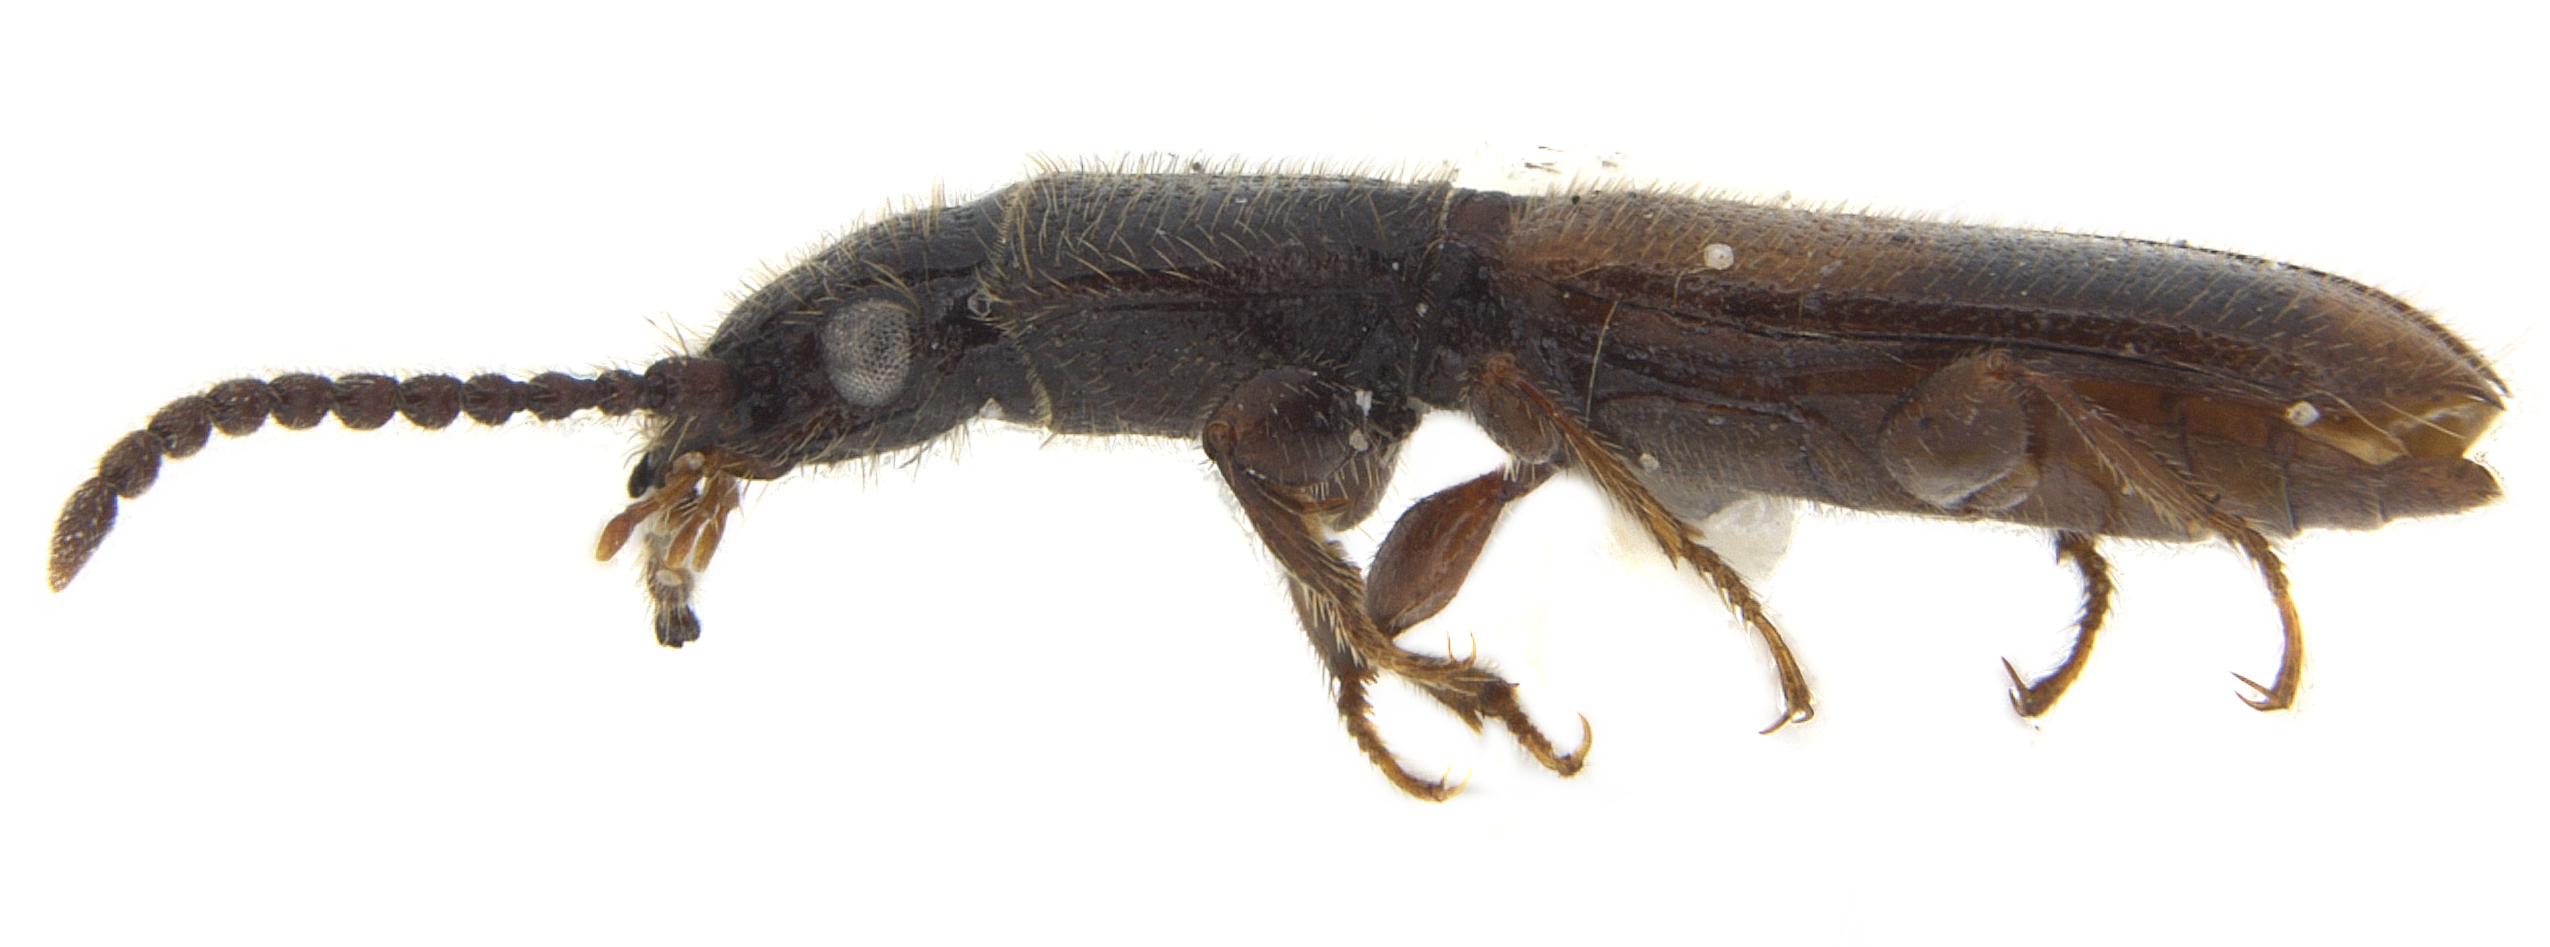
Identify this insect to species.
Cymbionotum fasciatum
